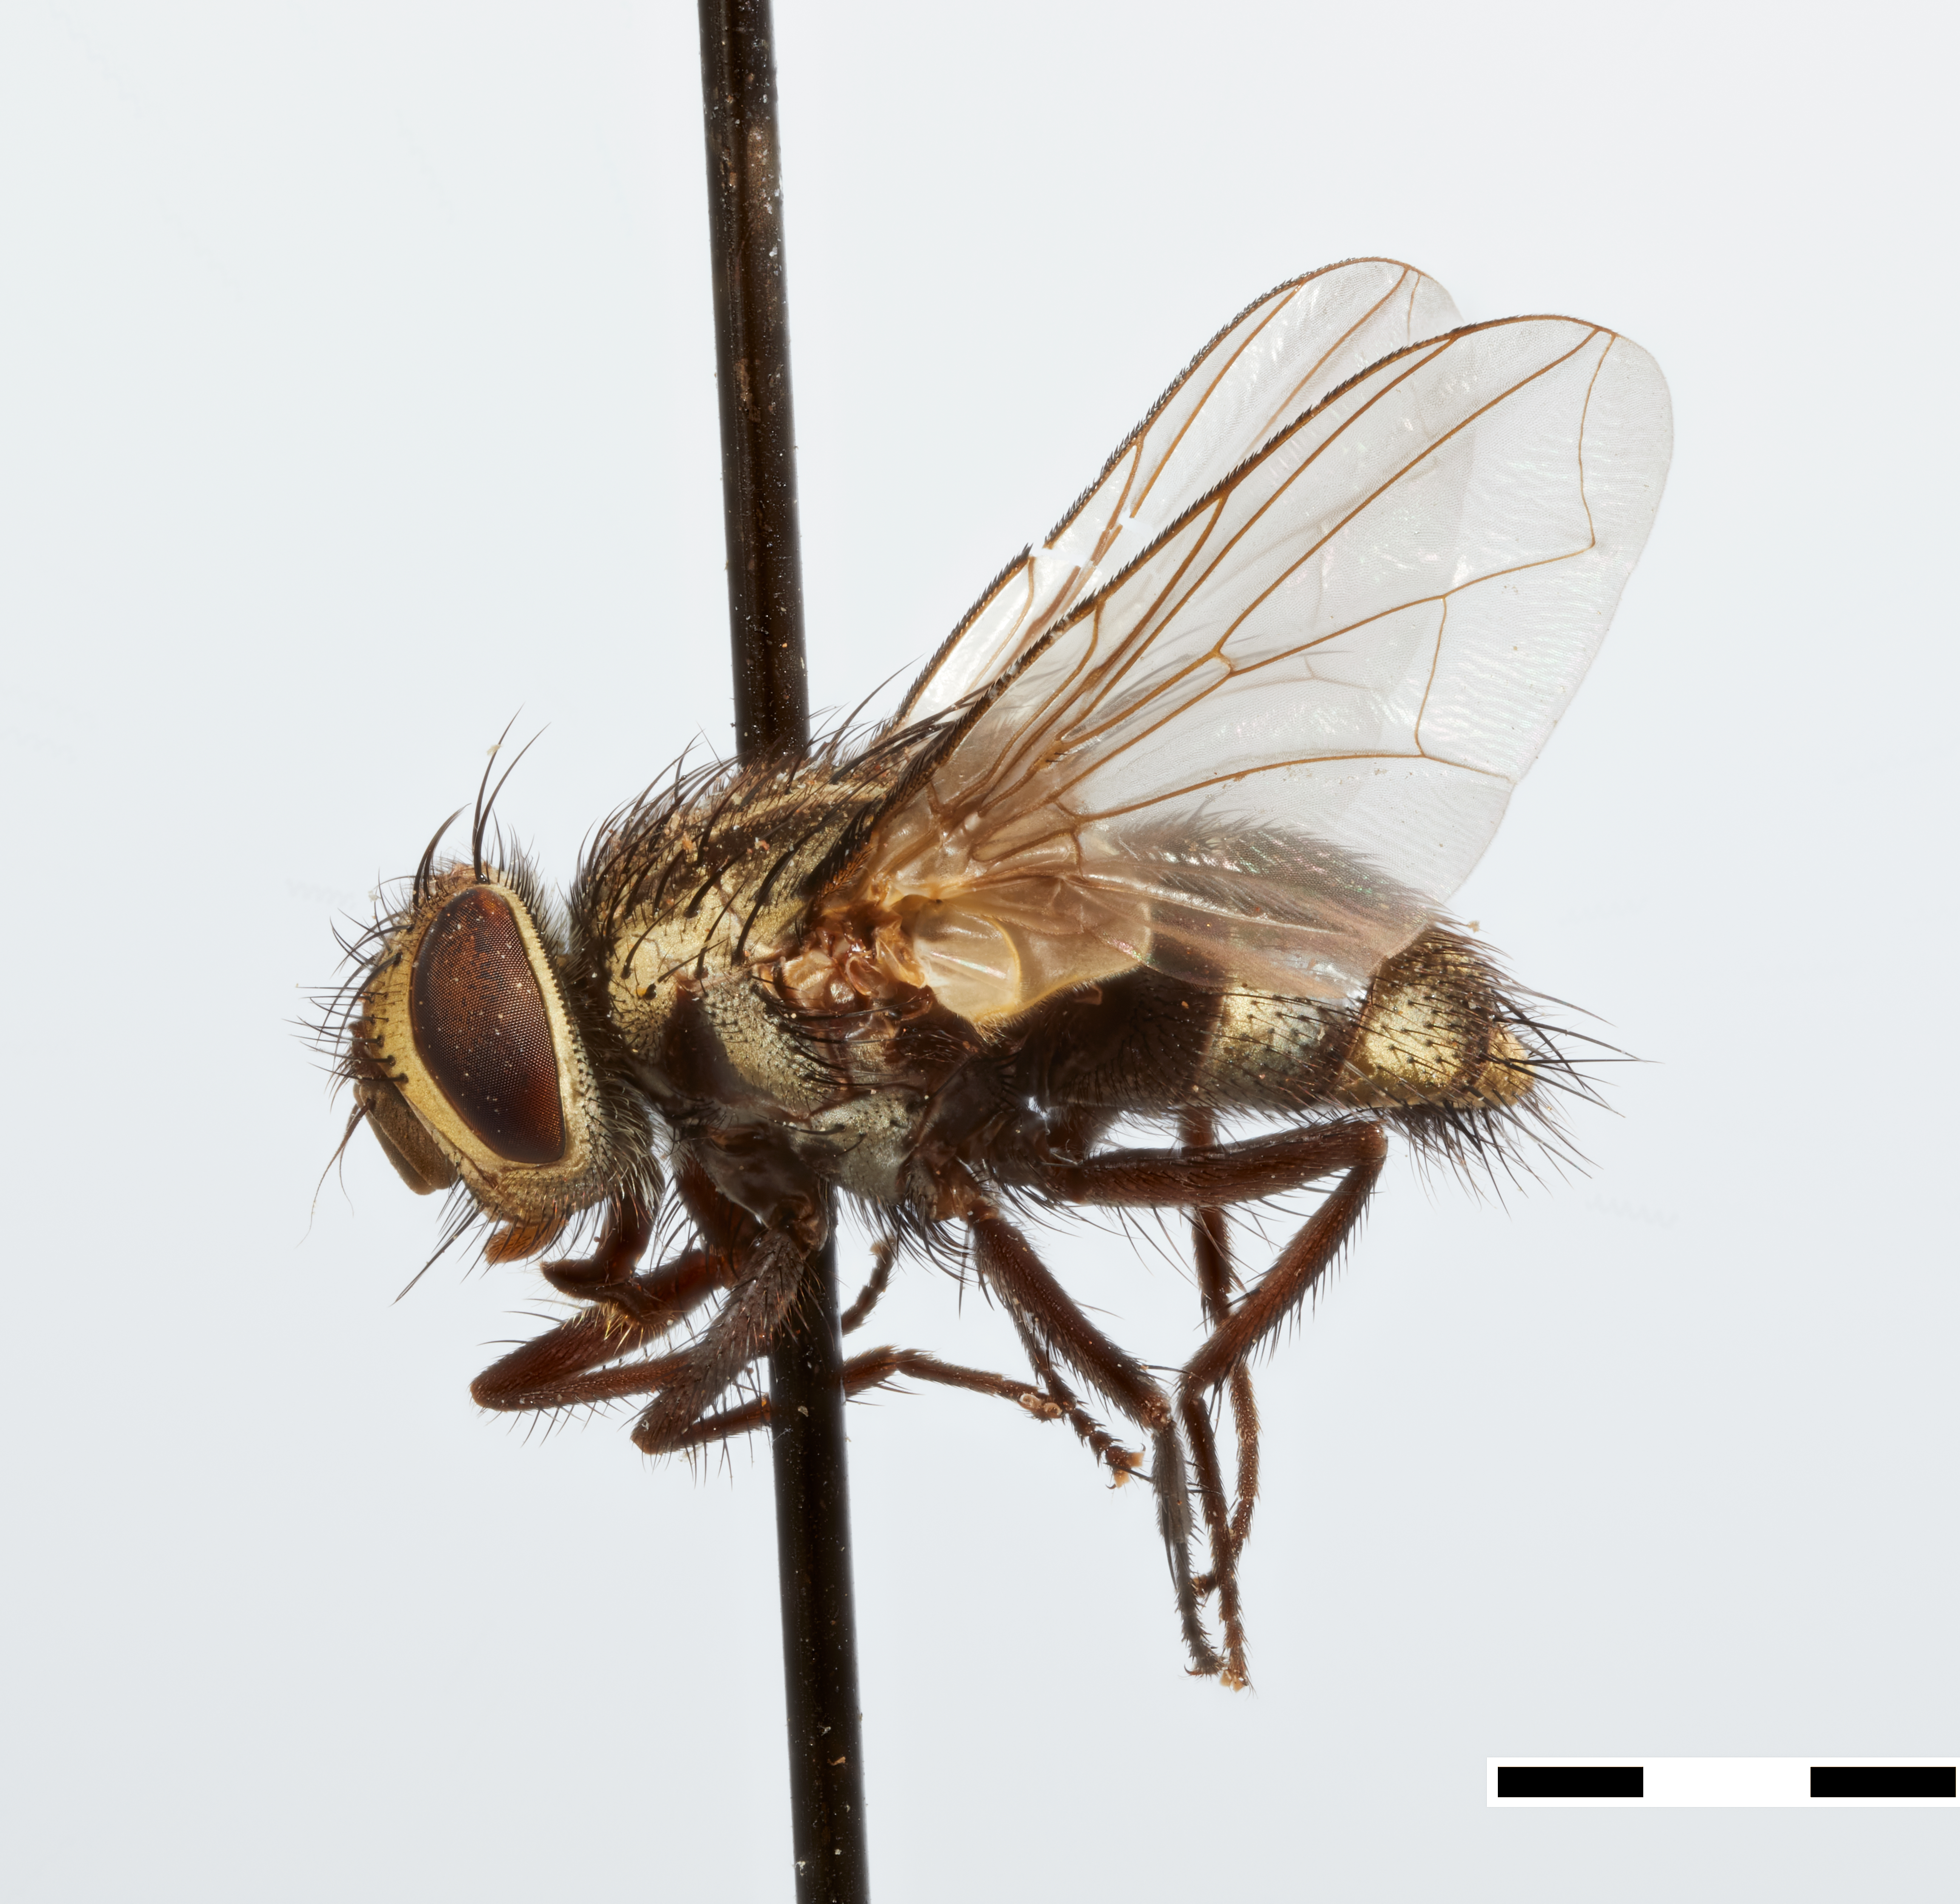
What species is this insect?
Thysanomyia peruana
